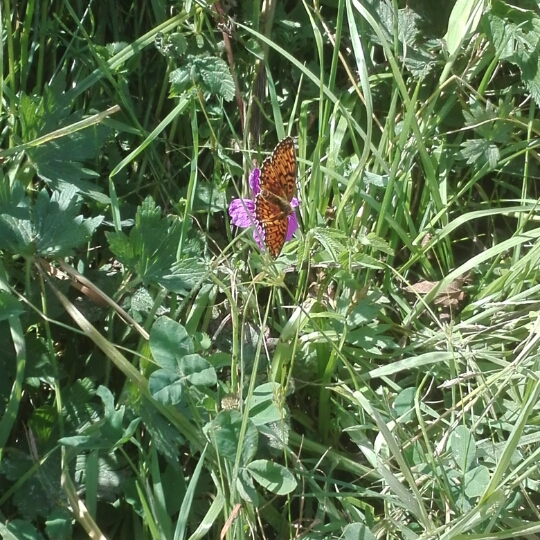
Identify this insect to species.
Brenthis ino
